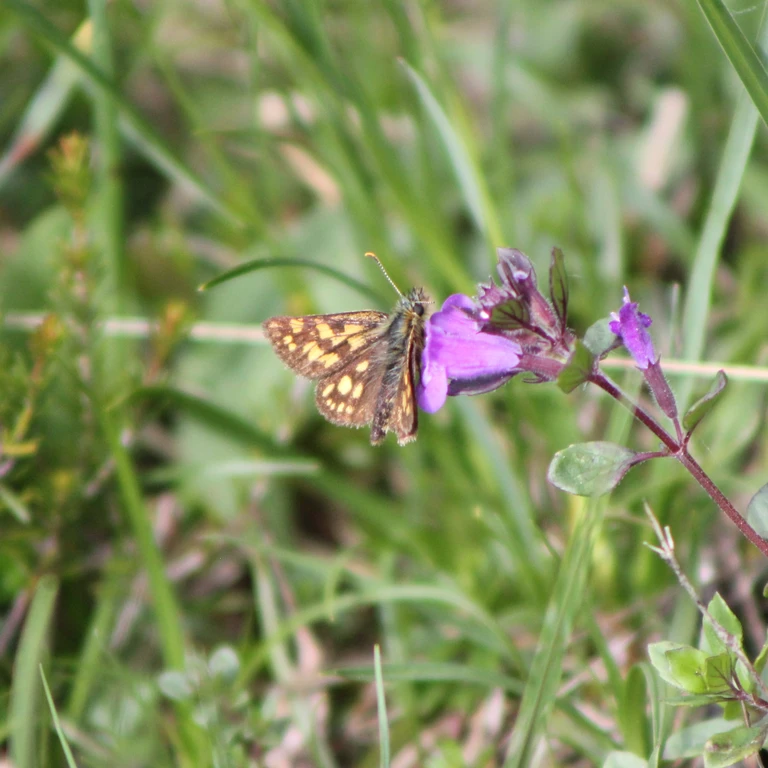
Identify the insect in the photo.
Carterocephalus palaemon
